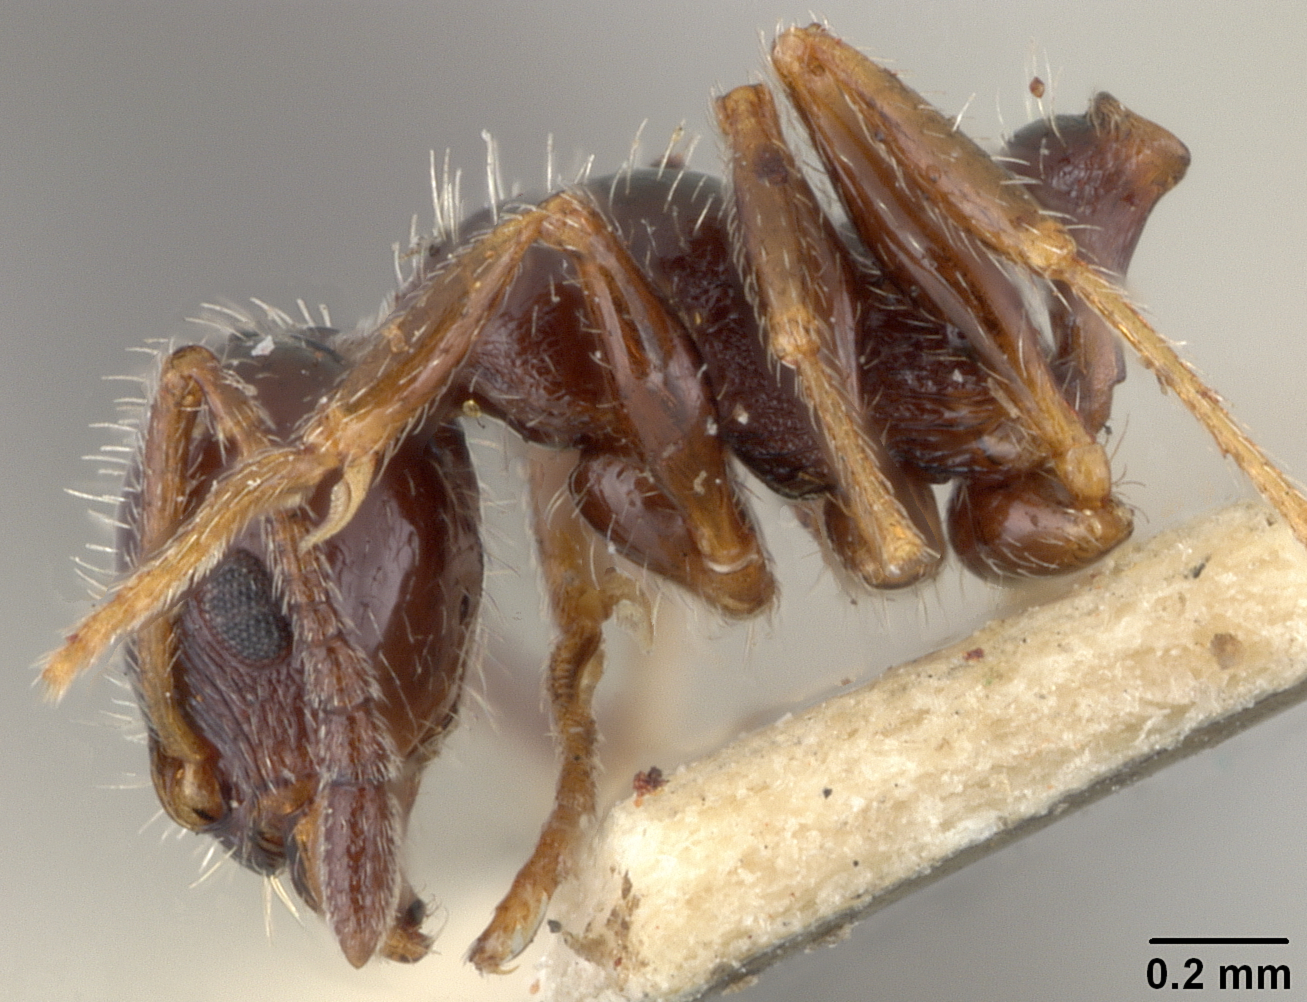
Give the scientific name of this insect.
Leptothorax manni
